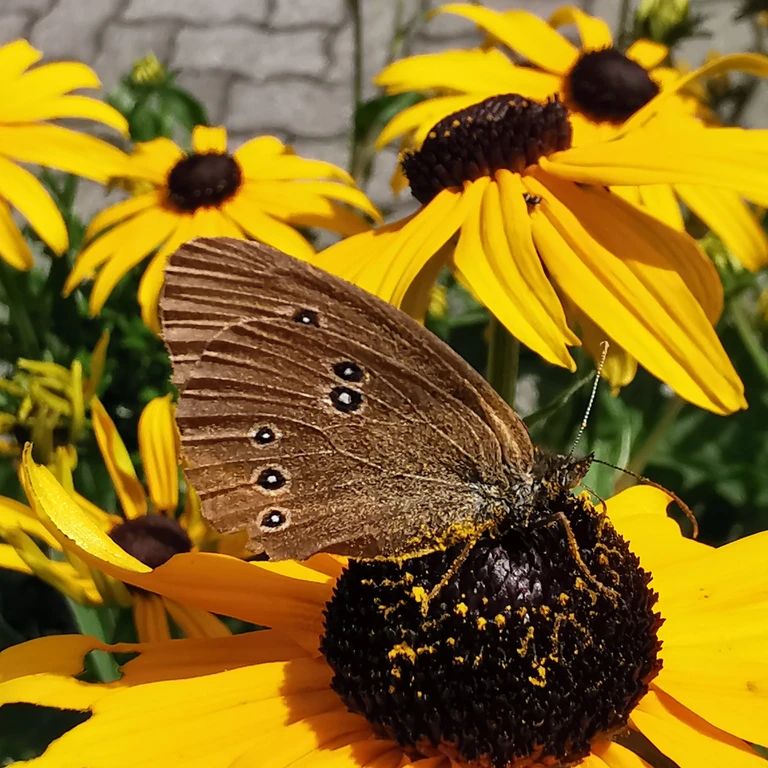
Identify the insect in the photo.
Aphantopus hyperantus
